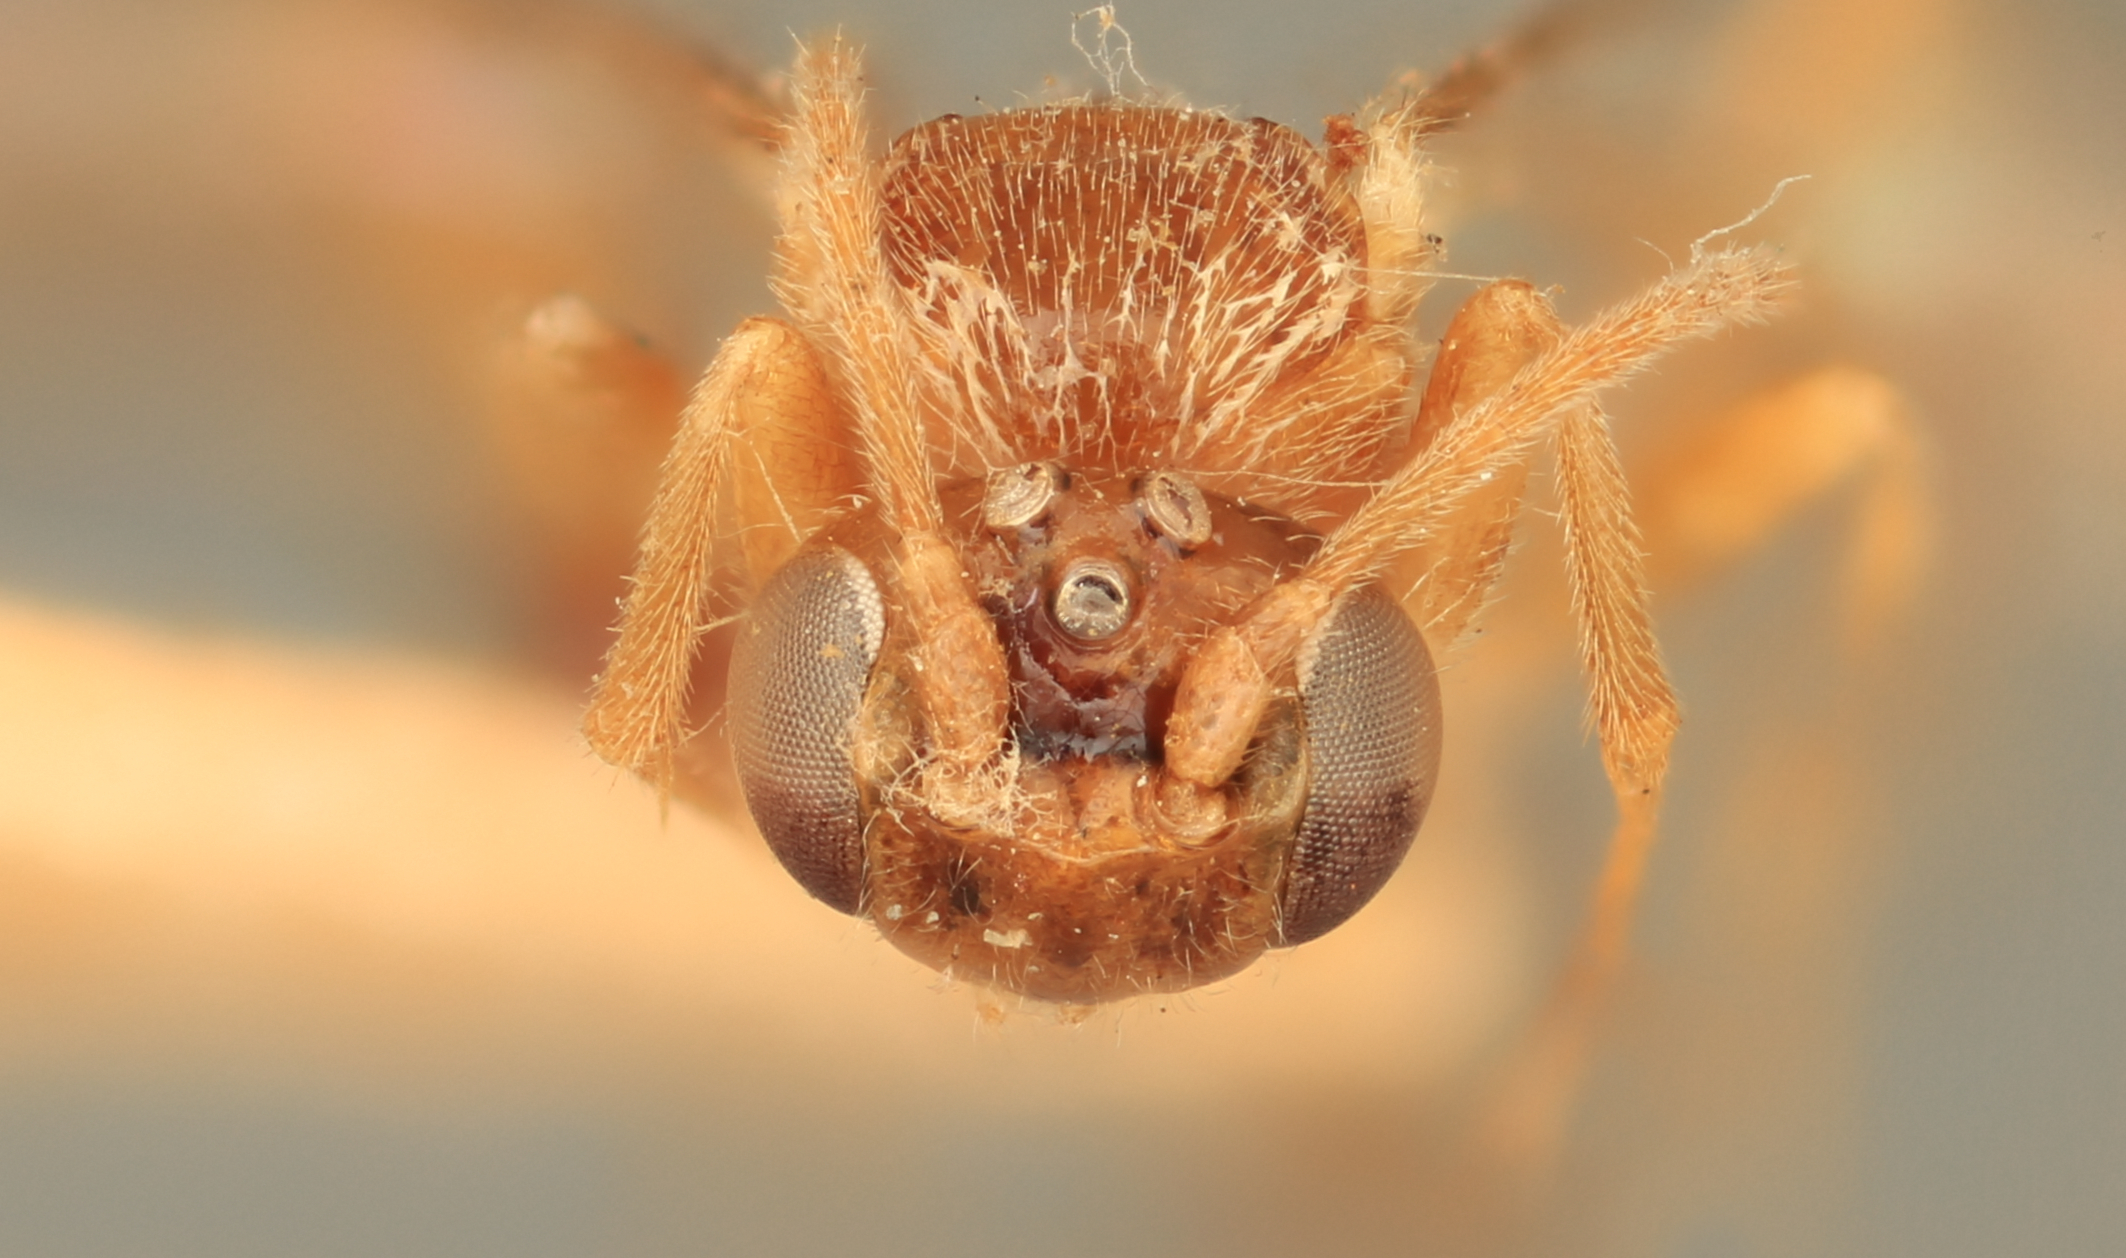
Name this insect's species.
Mesochorus nigrisignus
